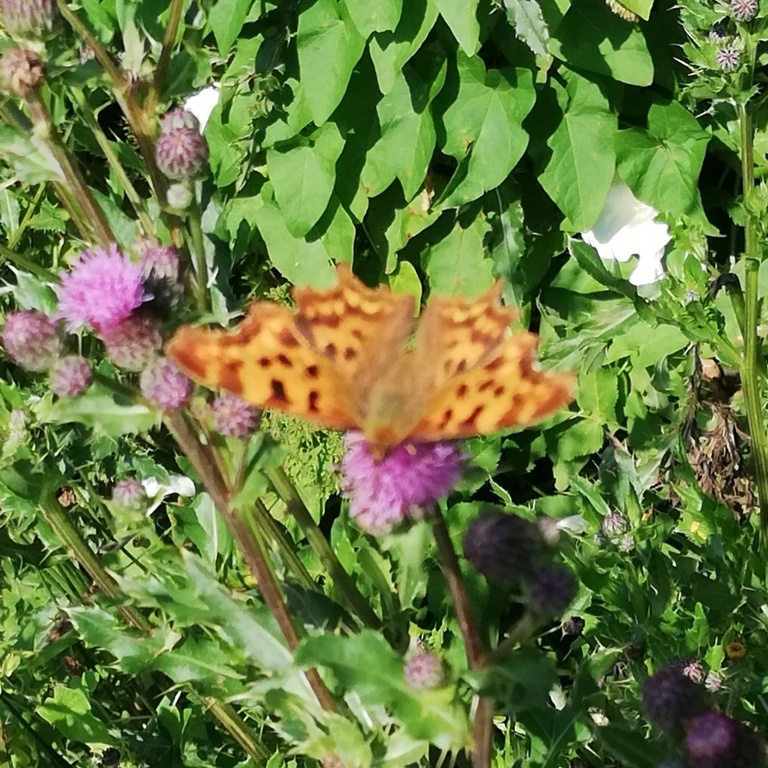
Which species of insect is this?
Polygonia c-album
